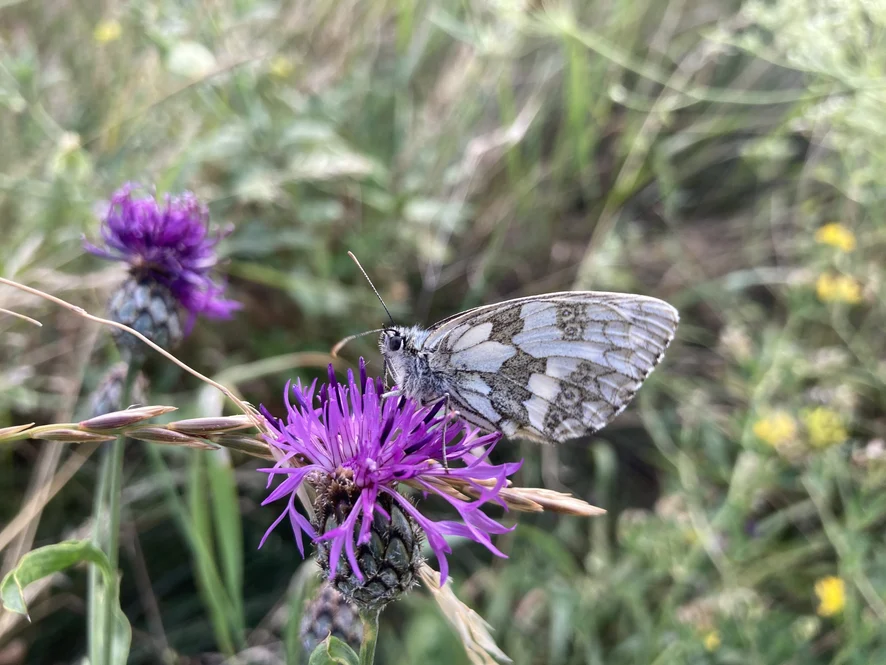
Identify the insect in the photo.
Melanargia galathea
